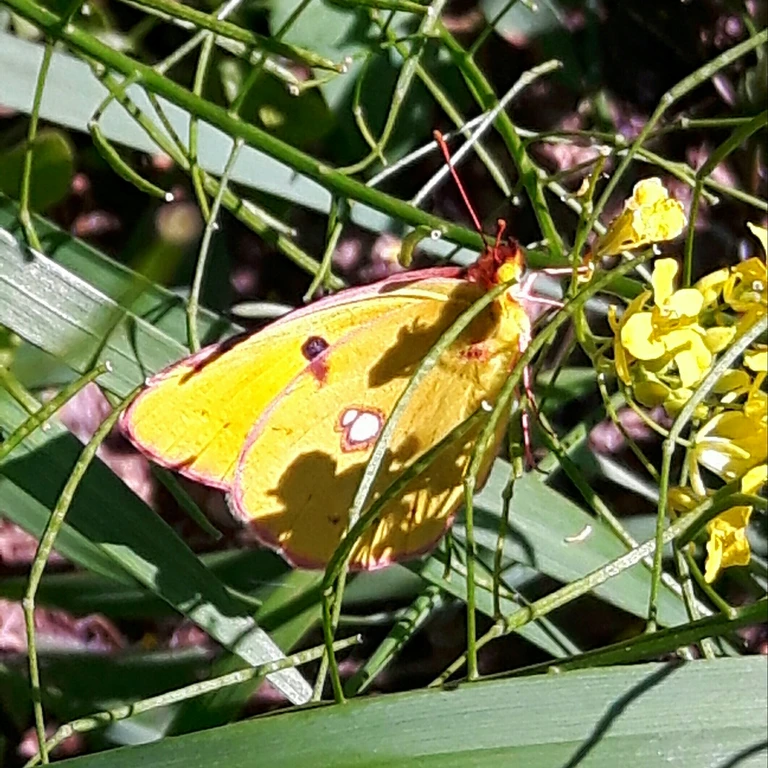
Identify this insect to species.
Colias croceus
